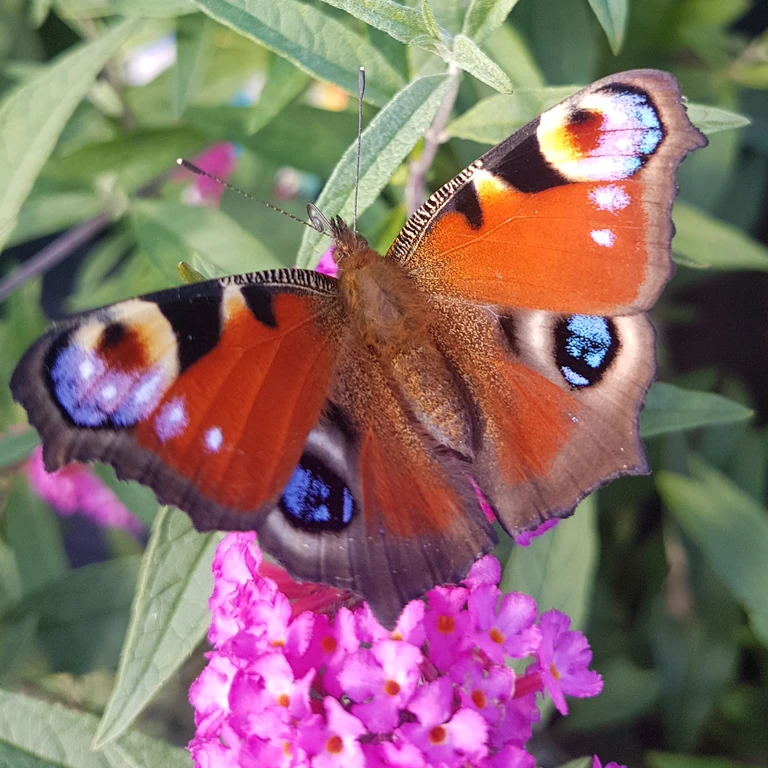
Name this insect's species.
Aglais io
